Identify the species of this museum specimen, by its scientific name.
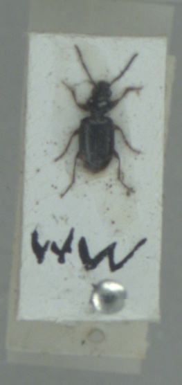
Bembidion lunulatum
